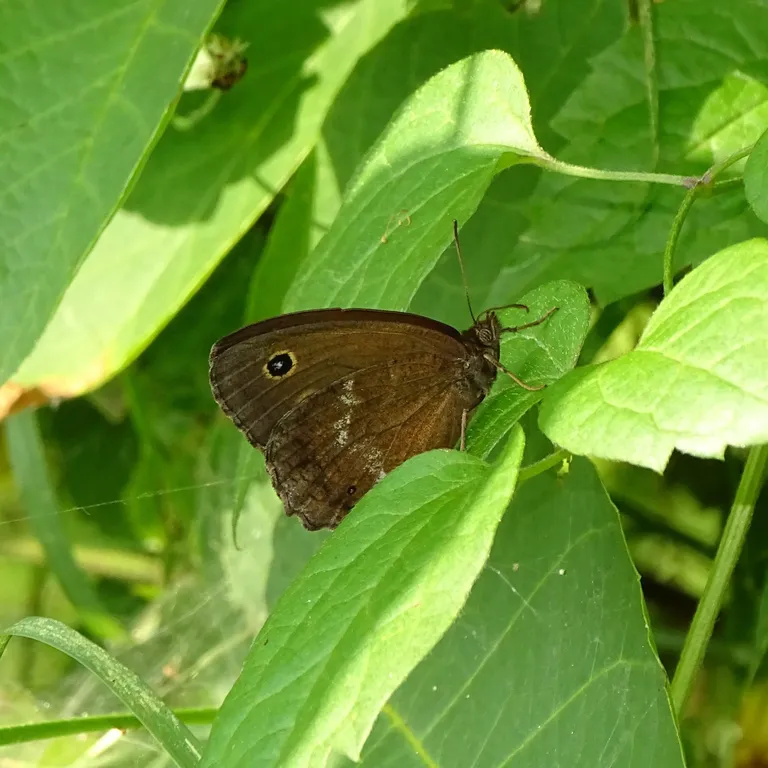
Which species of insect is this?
Minois dryas
